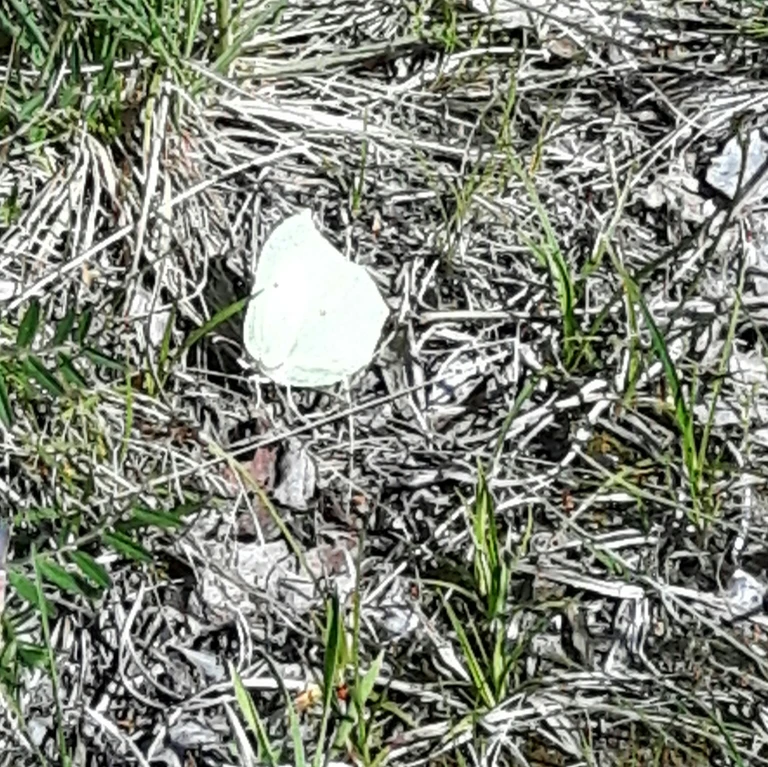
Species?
Gonepteryx rhamni
